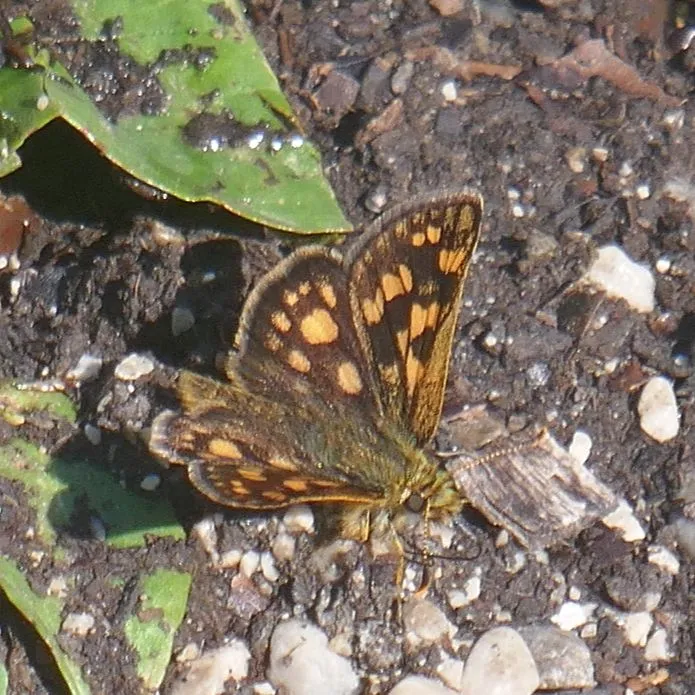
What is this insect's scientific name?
Carterocephalus palaemon
